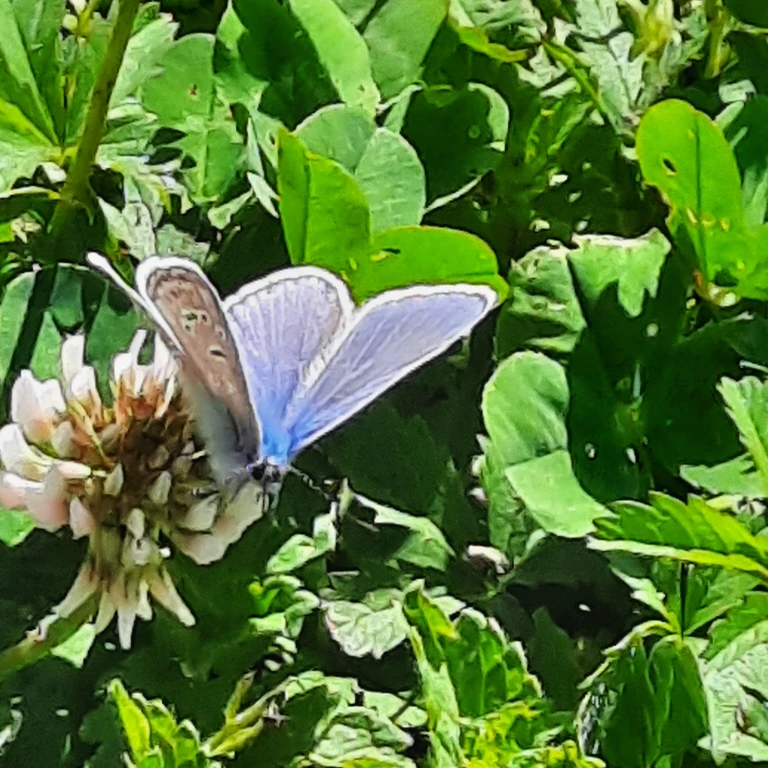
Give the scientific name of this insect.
Polyommatus icarus
